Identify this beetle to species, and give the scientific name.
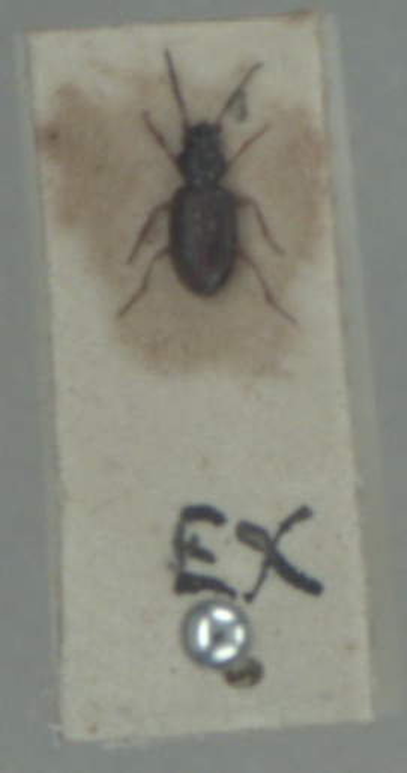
Bembidion assimile
